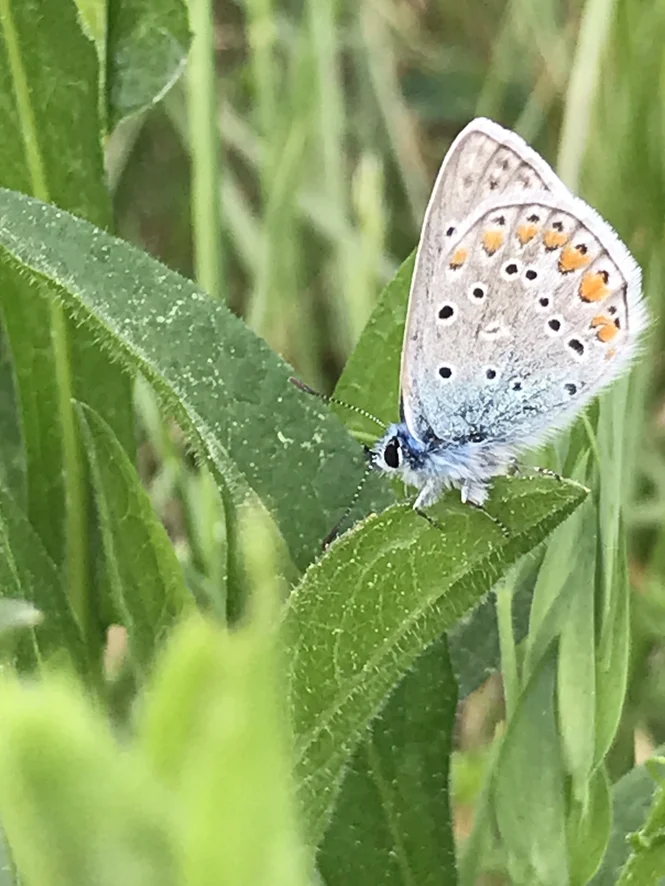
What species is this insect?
Polyommatus icarus
